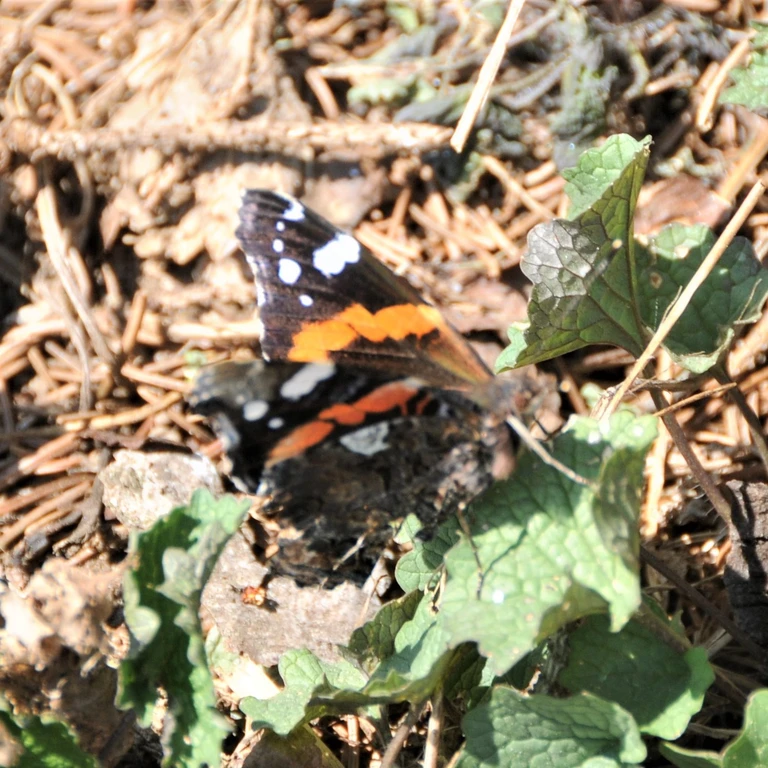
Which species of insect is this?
Vanessa atalanta
